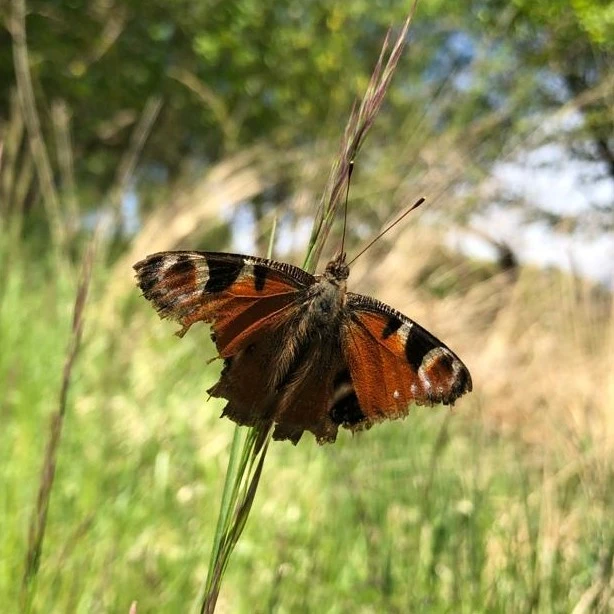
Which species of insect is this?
Aglais io
